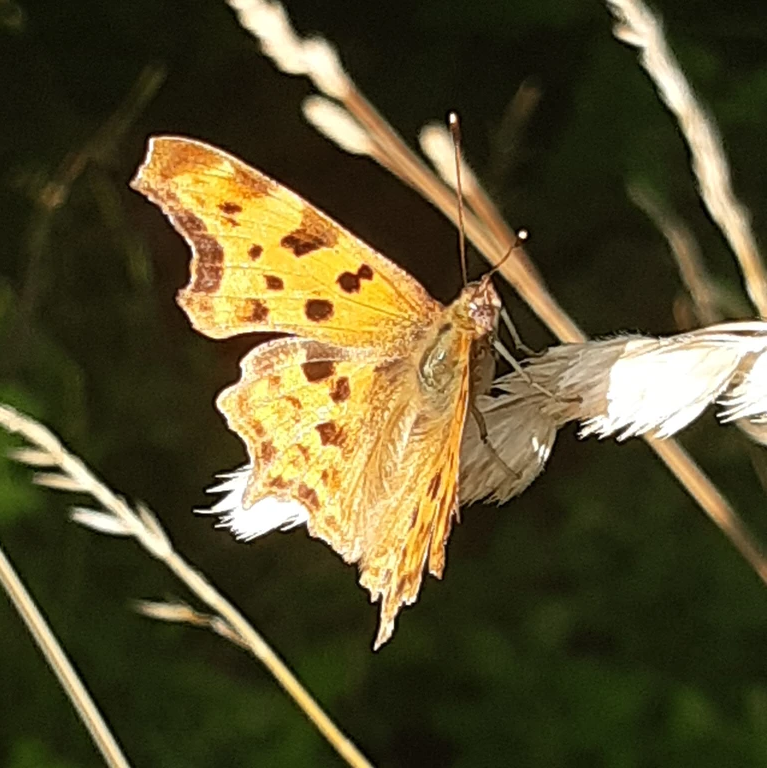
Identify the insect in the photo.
Polygonia c-album
